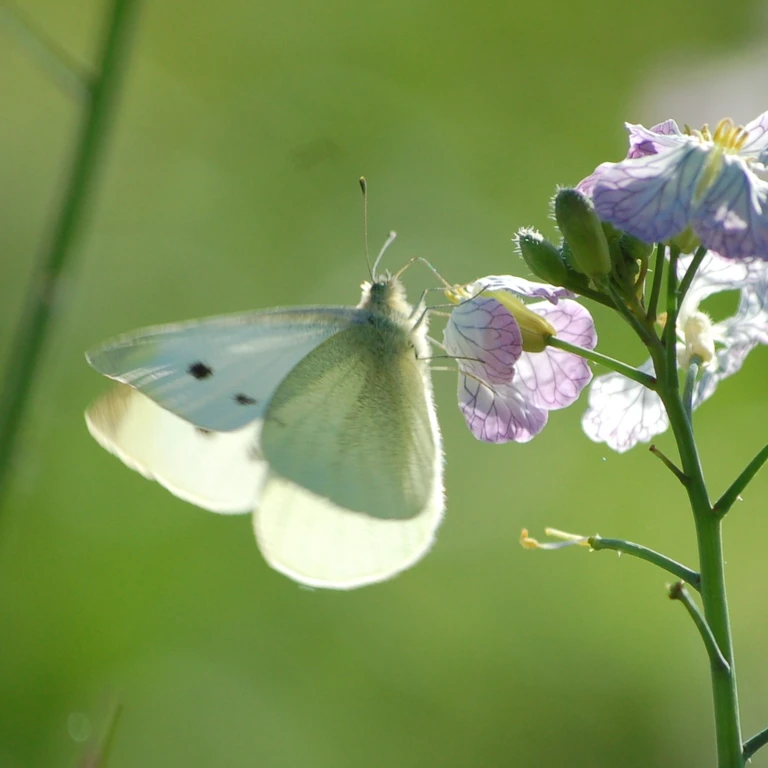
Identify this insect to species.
Pieris rapae
